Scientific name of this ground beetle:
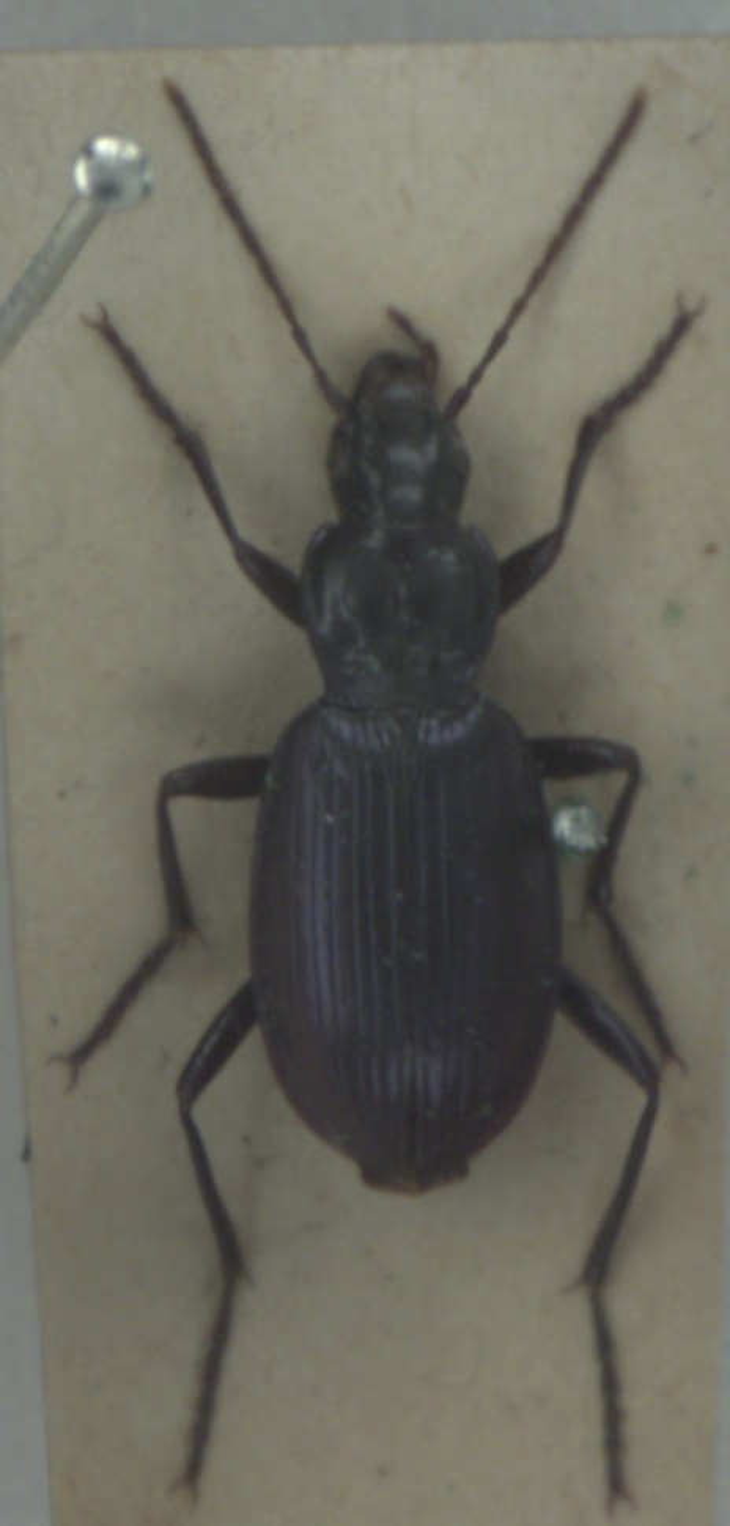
Laemostenus terricola
